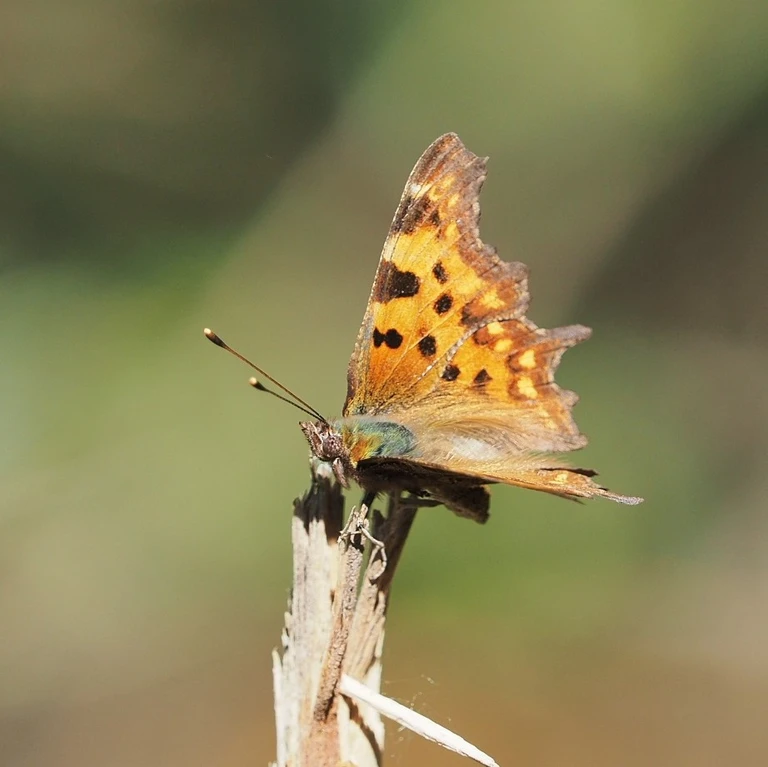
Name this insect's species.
Polygonia c-album
